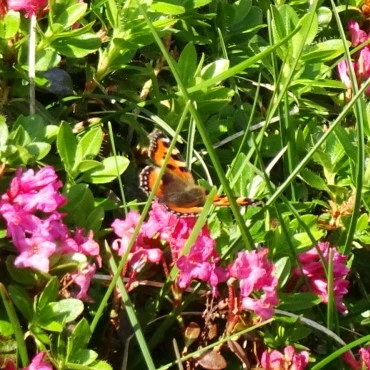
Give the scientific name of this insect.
Aglais urticae
